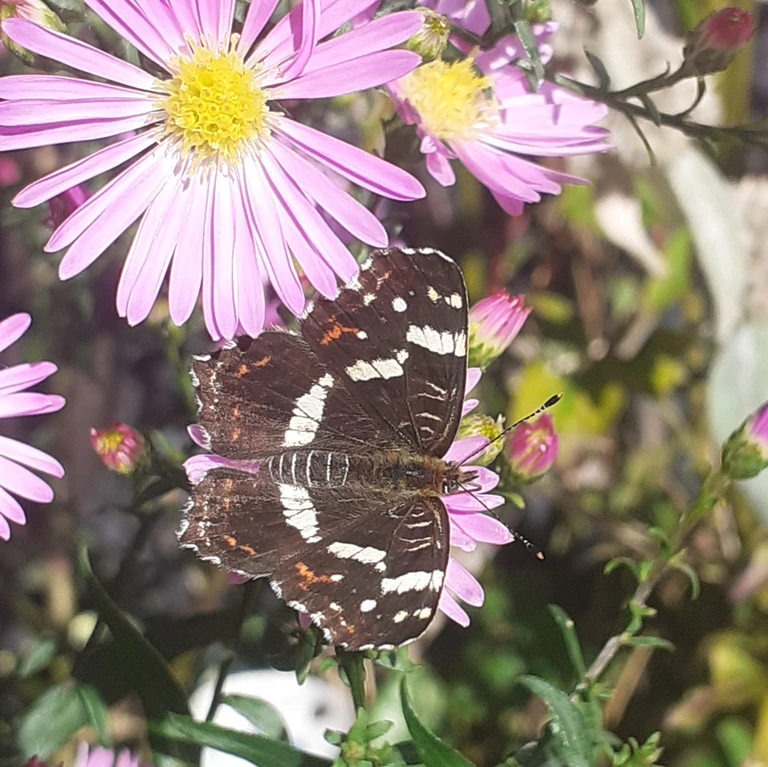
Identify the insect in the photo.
Araschnia levana
